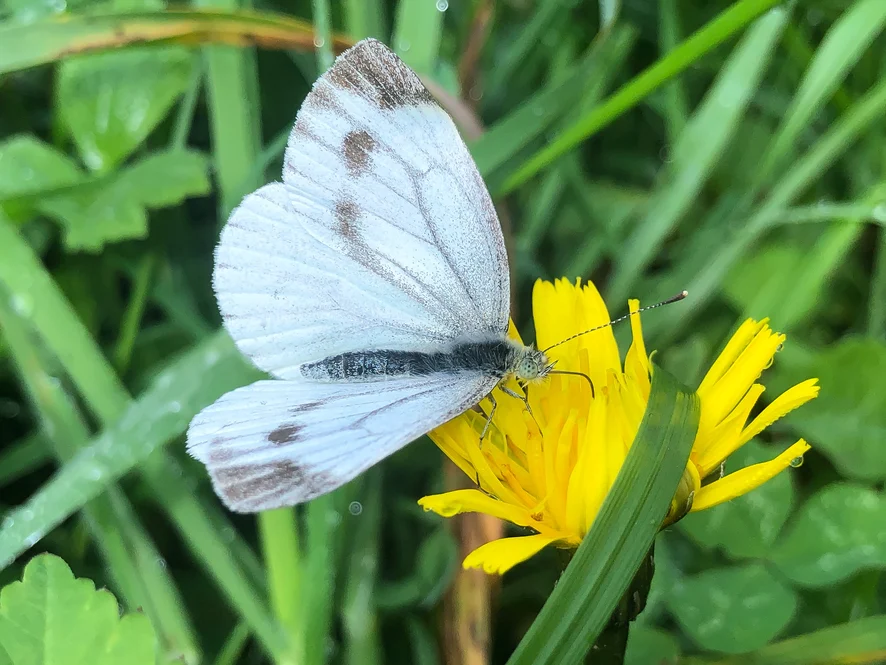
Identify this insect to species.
Pieris napi
